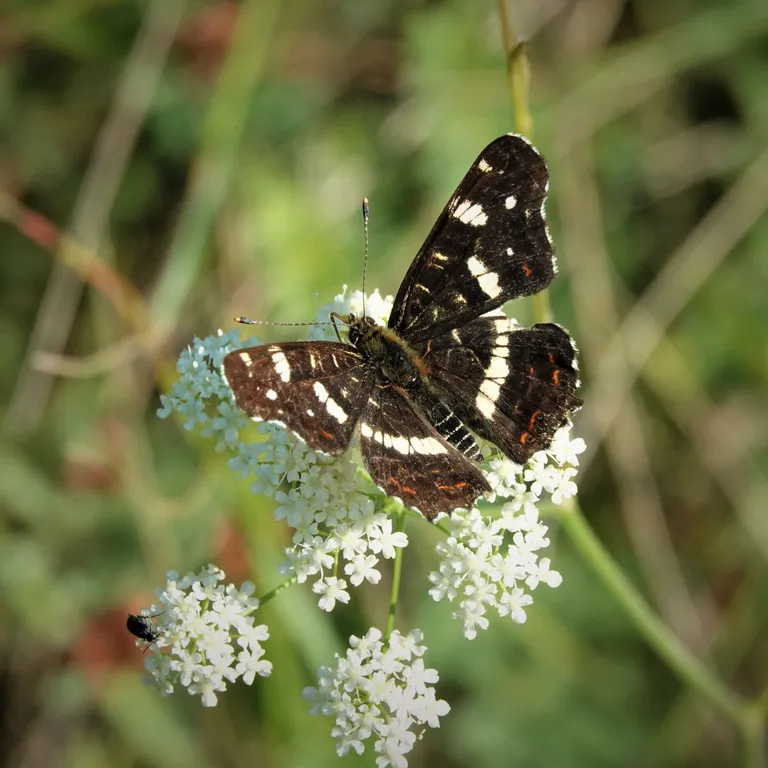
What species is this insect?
Araschnia levana
